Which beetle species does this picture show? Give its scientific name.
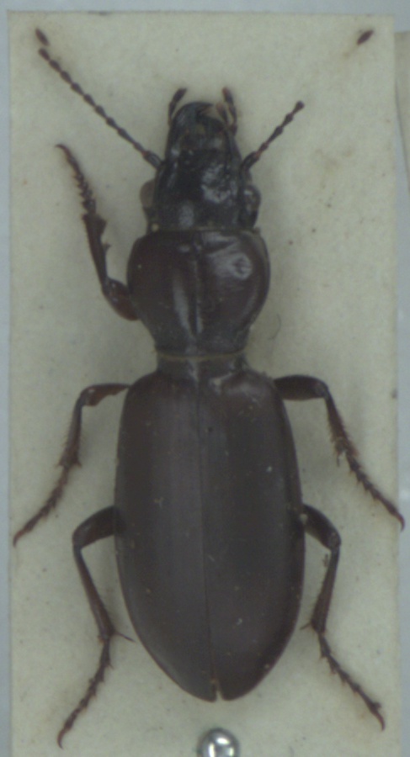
Broscus cephalotes
